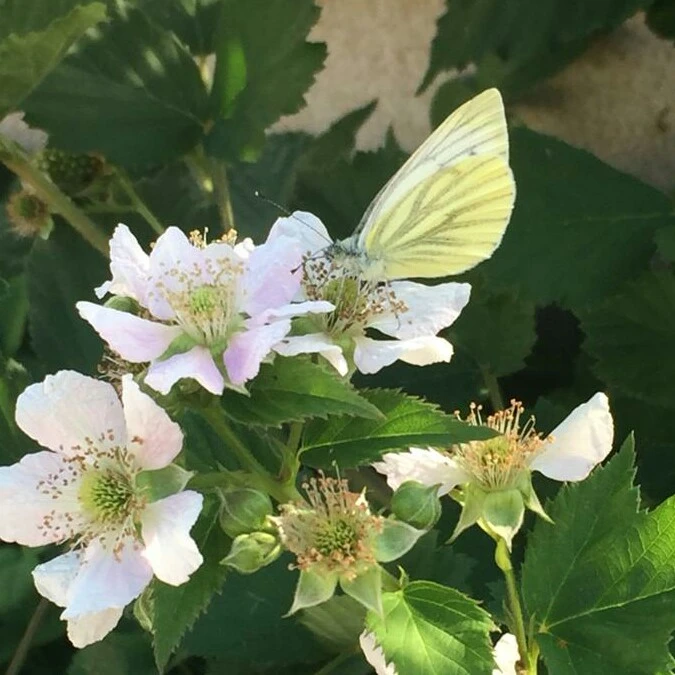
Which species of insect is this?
Pieris napi
